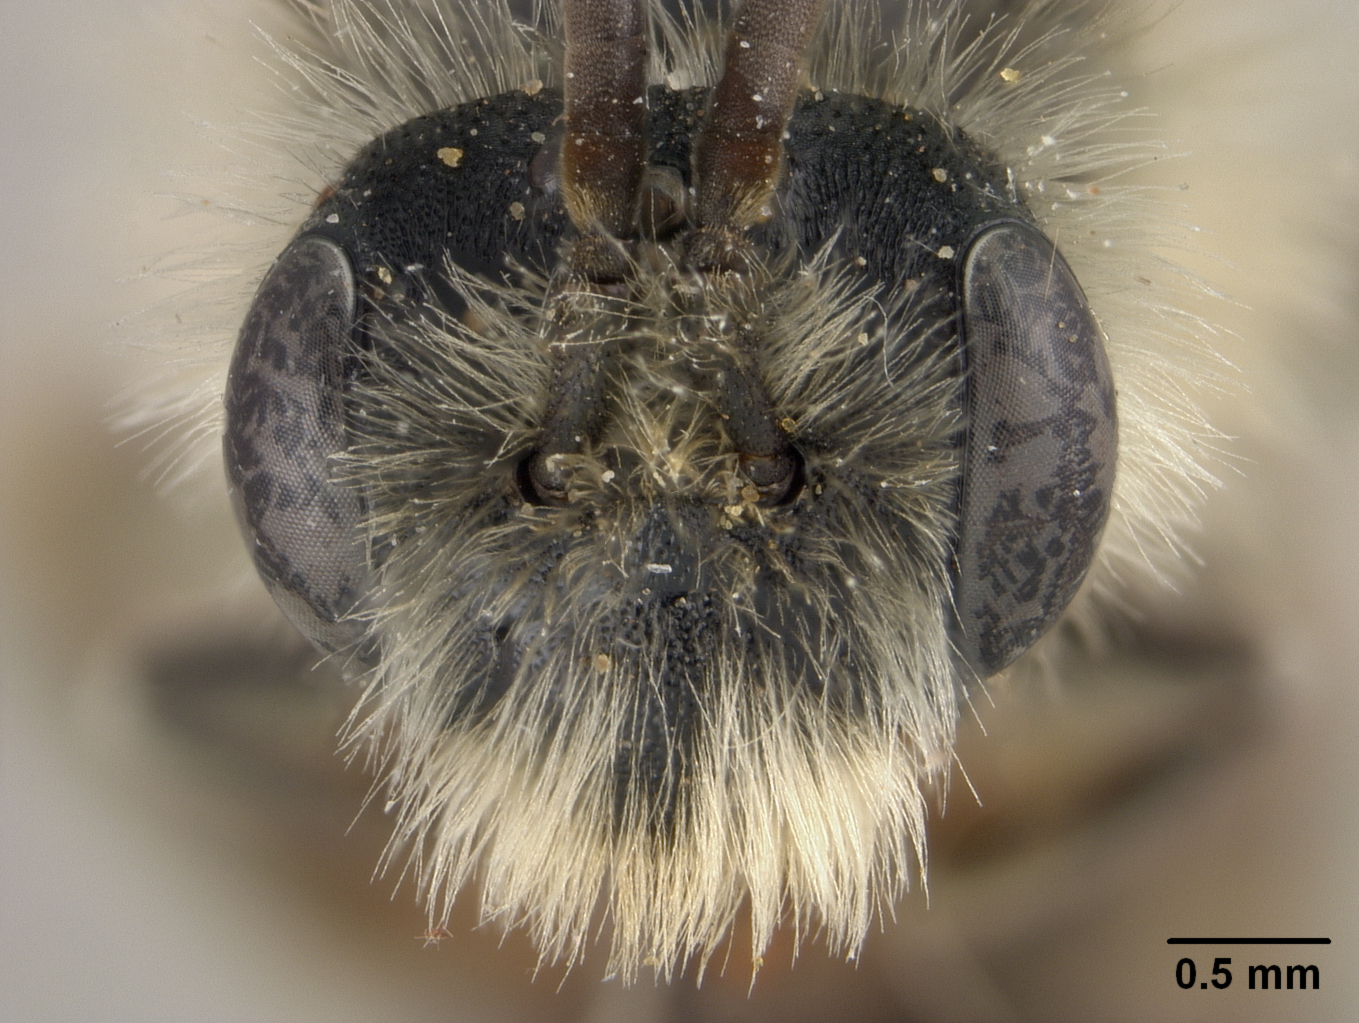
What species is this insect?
Andrena dolichotricha
